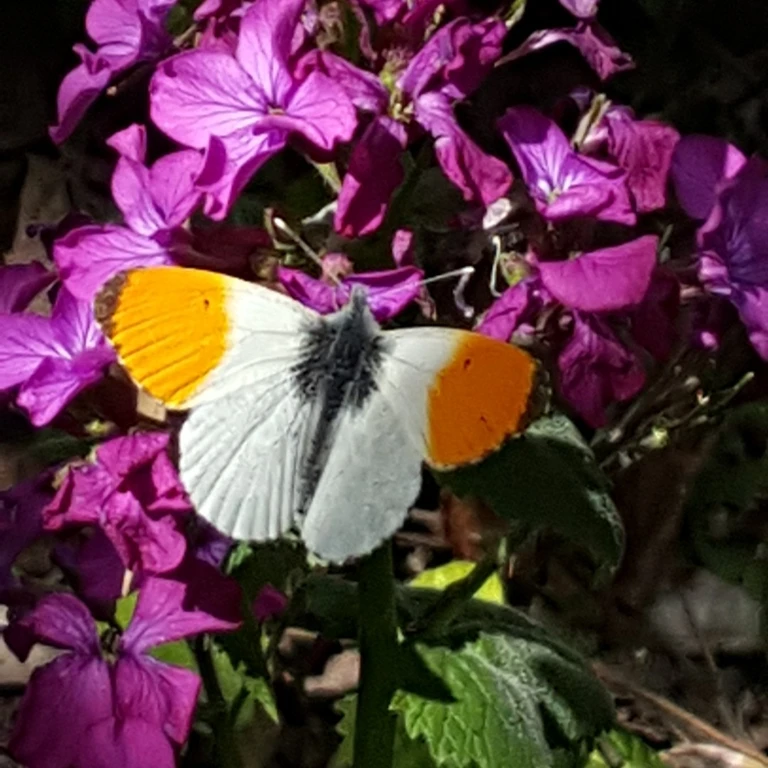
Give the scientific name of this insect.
Anthocharis cardamines
